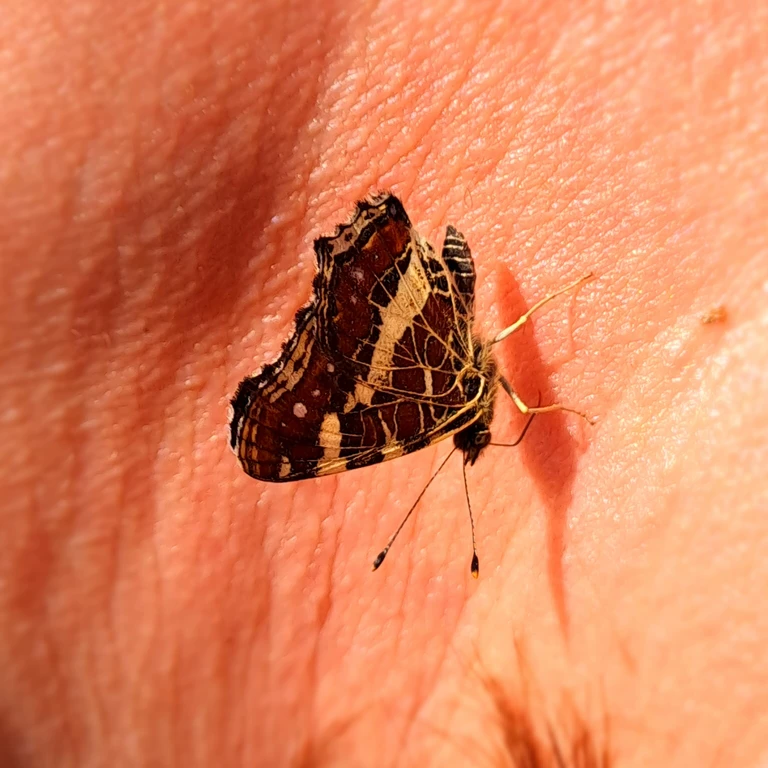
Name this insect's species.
Araschnia levana
